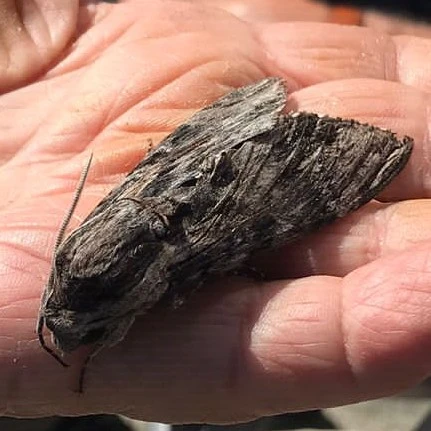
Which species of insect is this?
Agrius convolvuli
